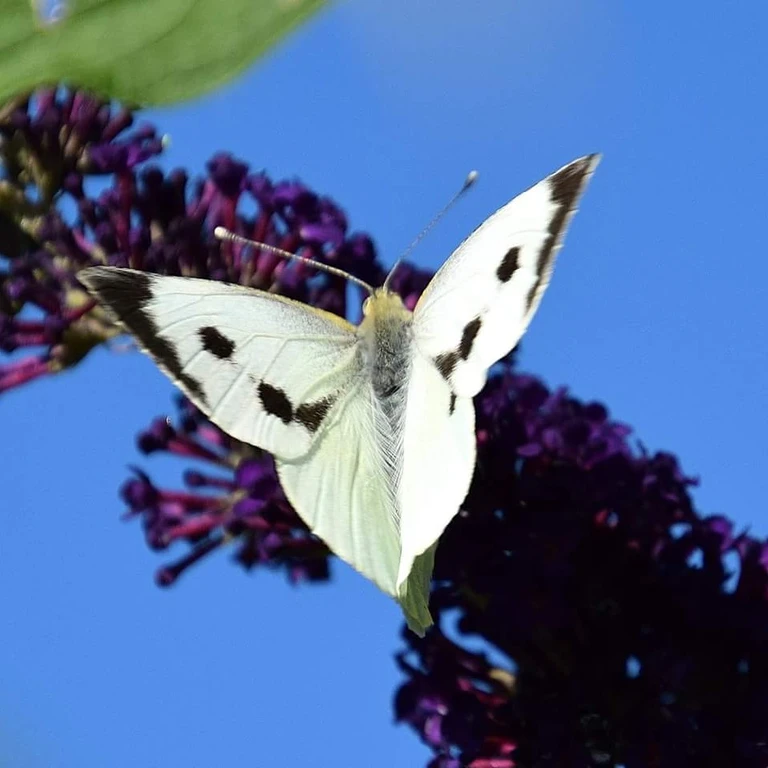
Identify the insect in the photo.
Pieris brassicae
